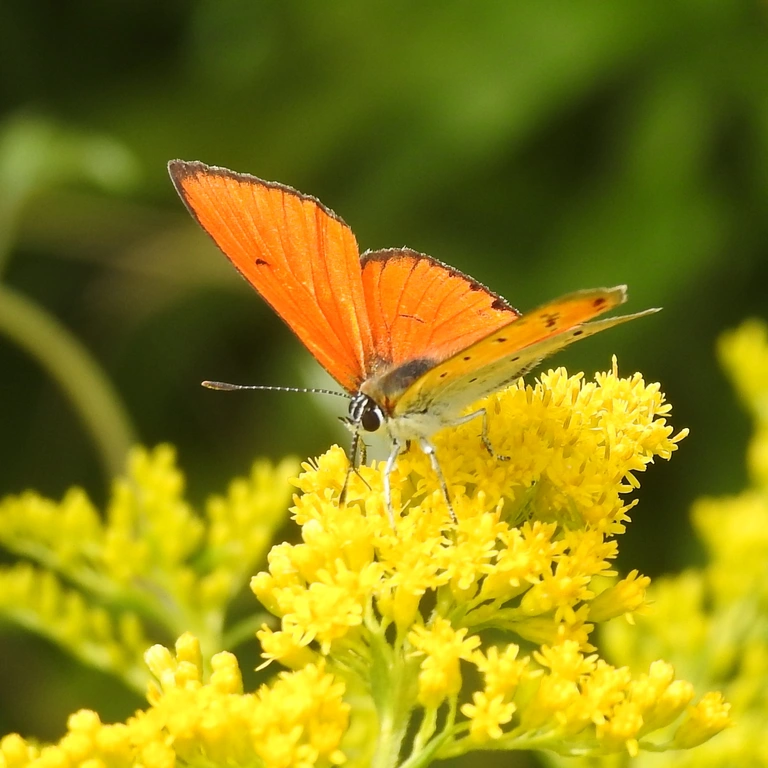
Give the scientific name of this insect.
Lycaena dispar
